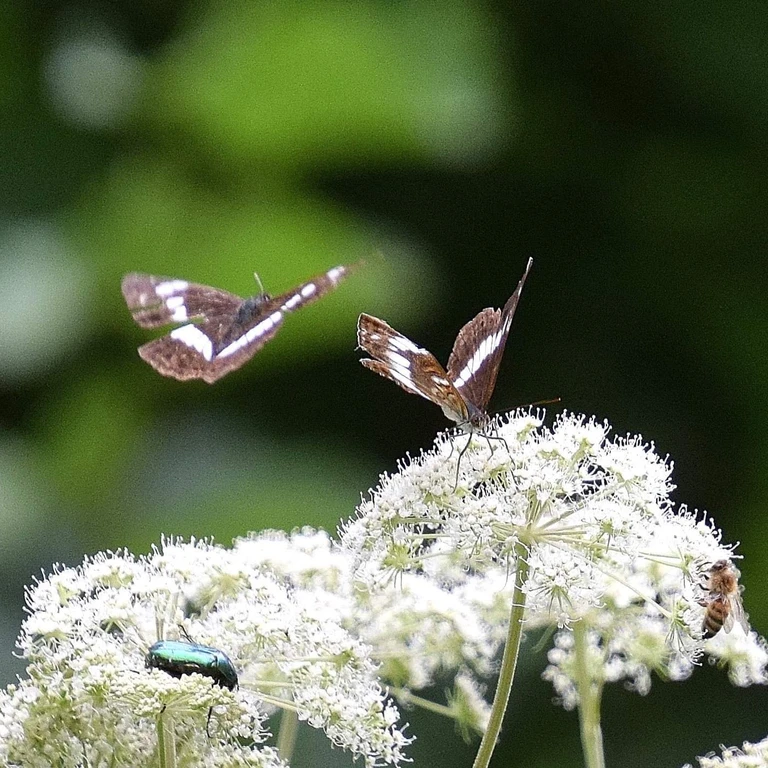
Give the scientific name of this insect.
Limenitis camilla (also Ladoga camilla)
